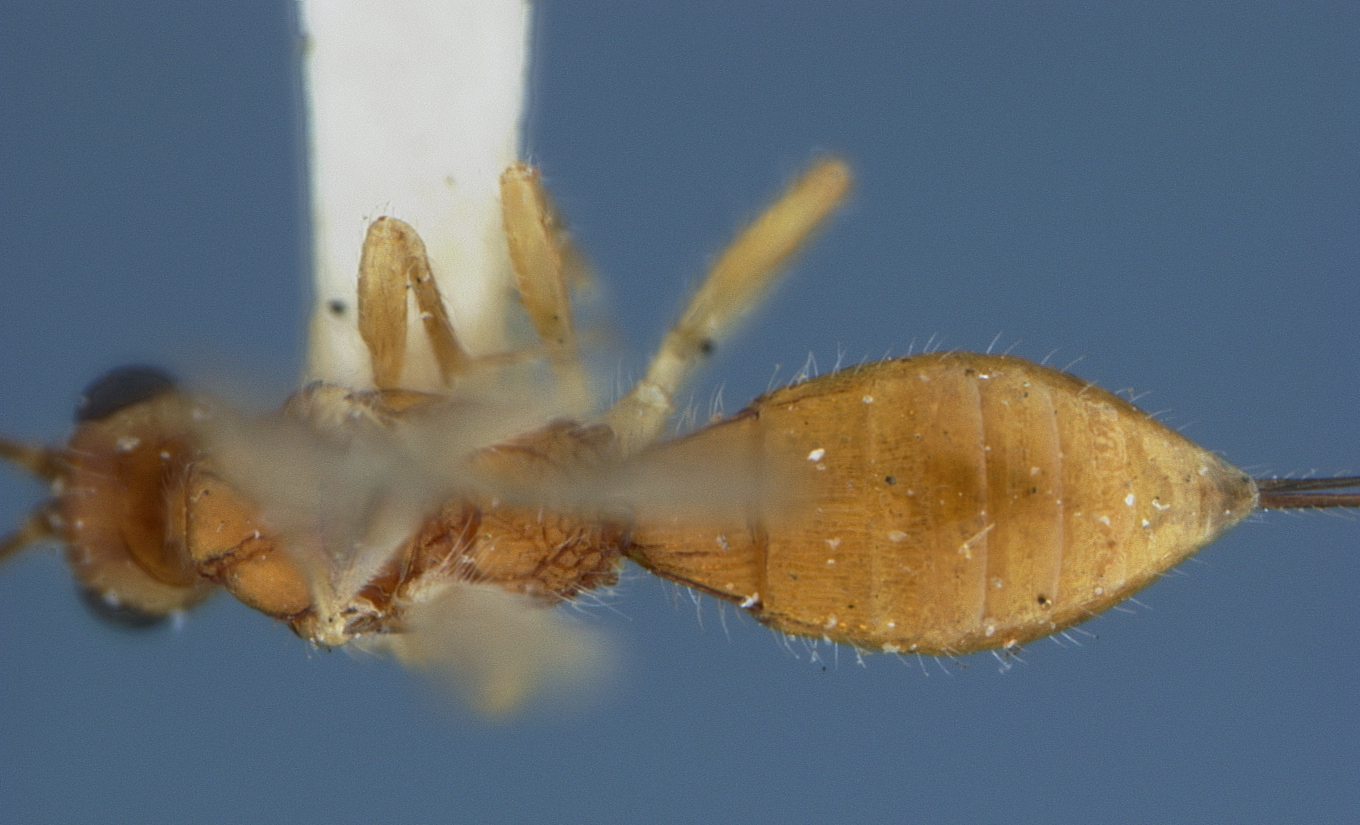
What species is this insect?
Caenophanes melleus
